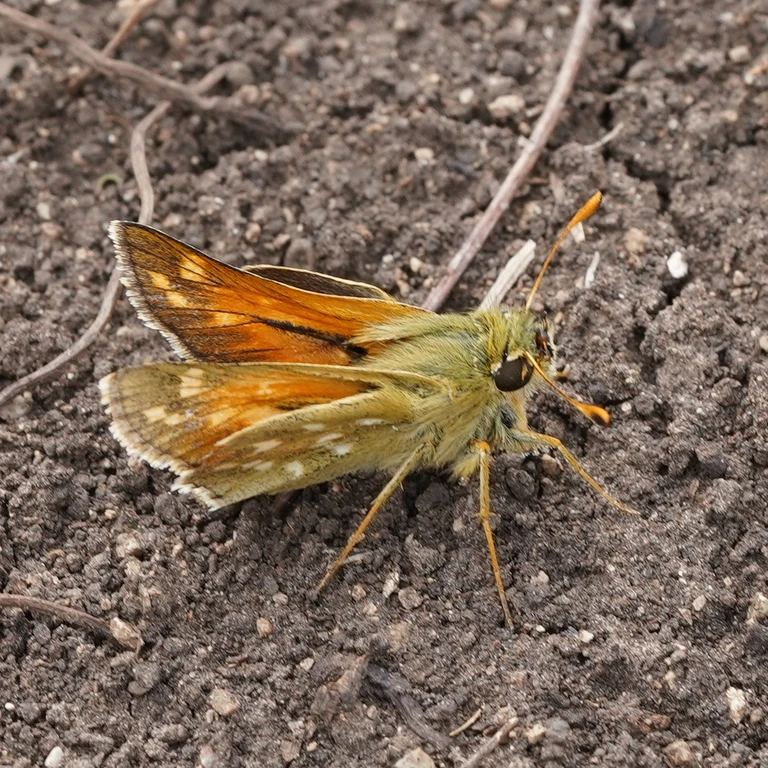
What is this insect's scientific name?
Hesperia comma
